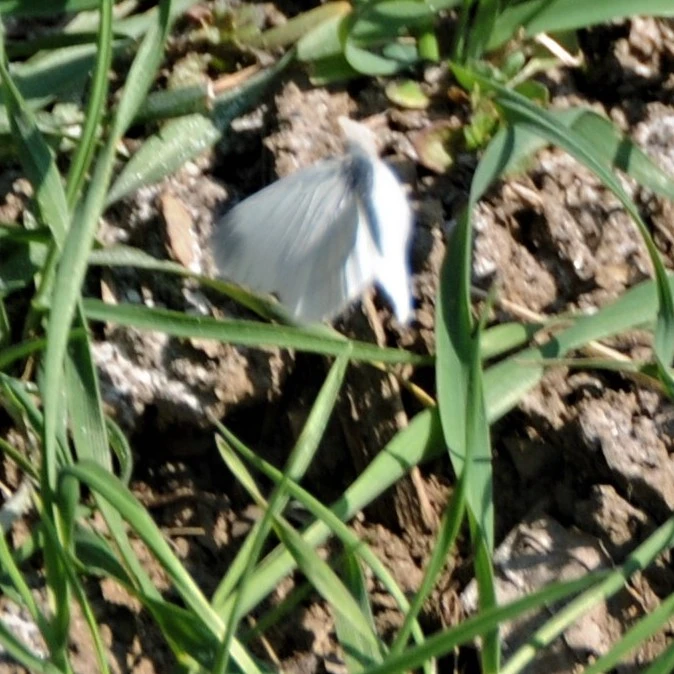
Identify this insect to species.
Leptidea sinapis/juvernica
